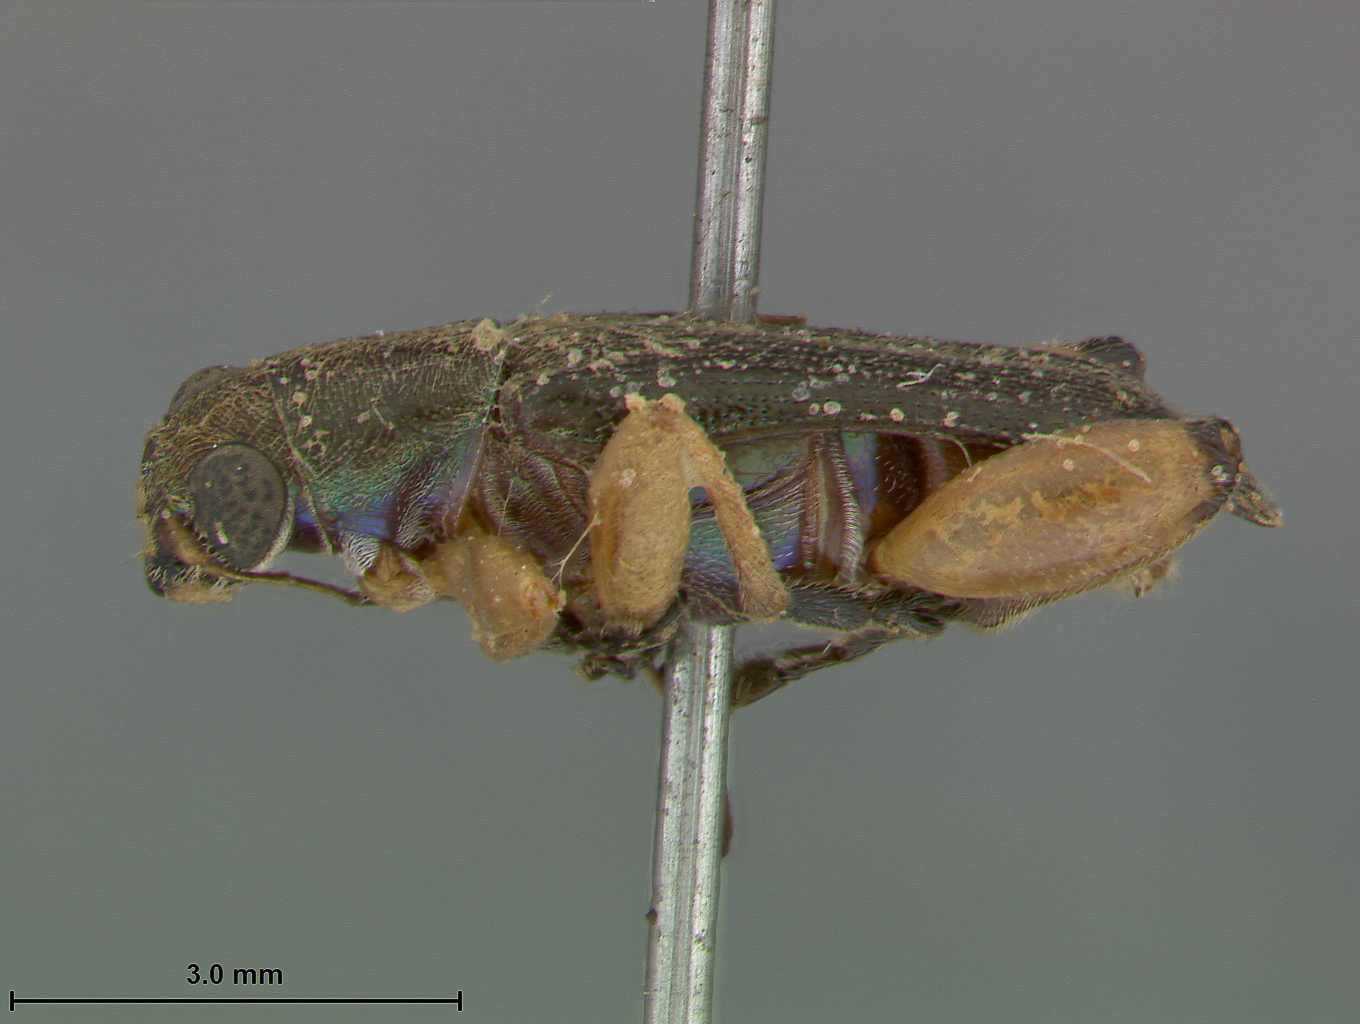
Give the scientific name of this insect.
Megascelis dubiosa
